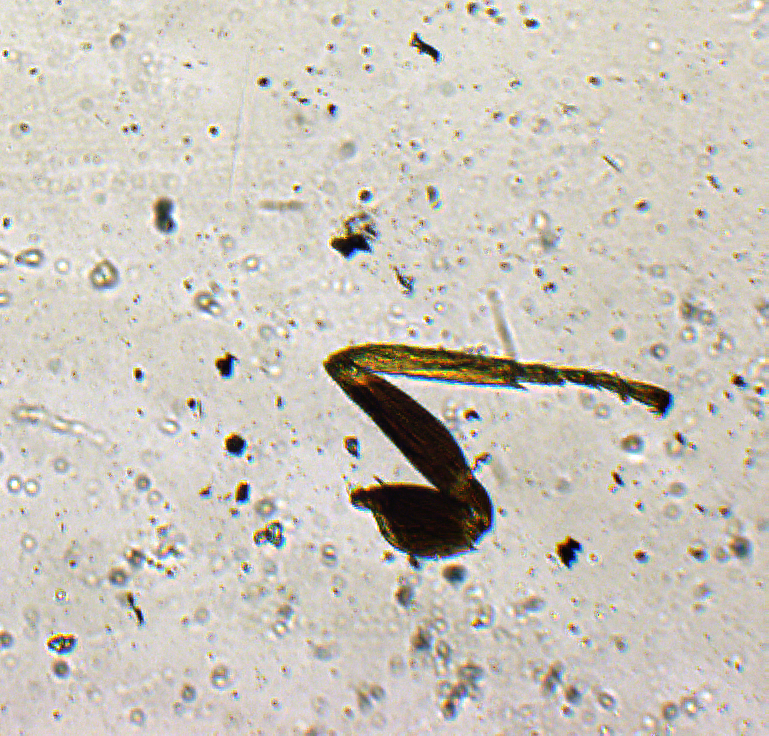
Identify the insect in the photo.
Tetrastichus ootyensis
